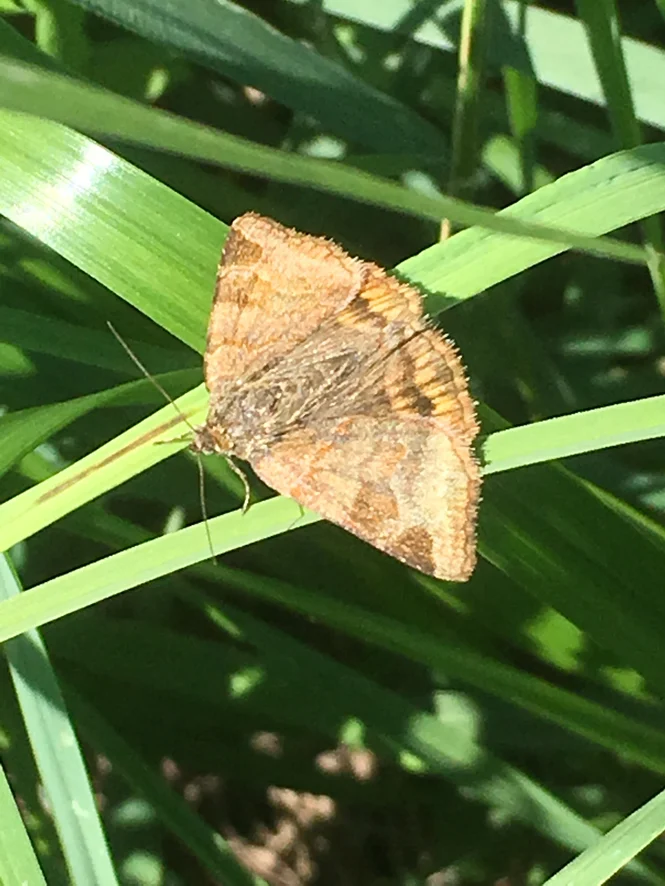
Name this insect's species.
Euclidia glyphica
